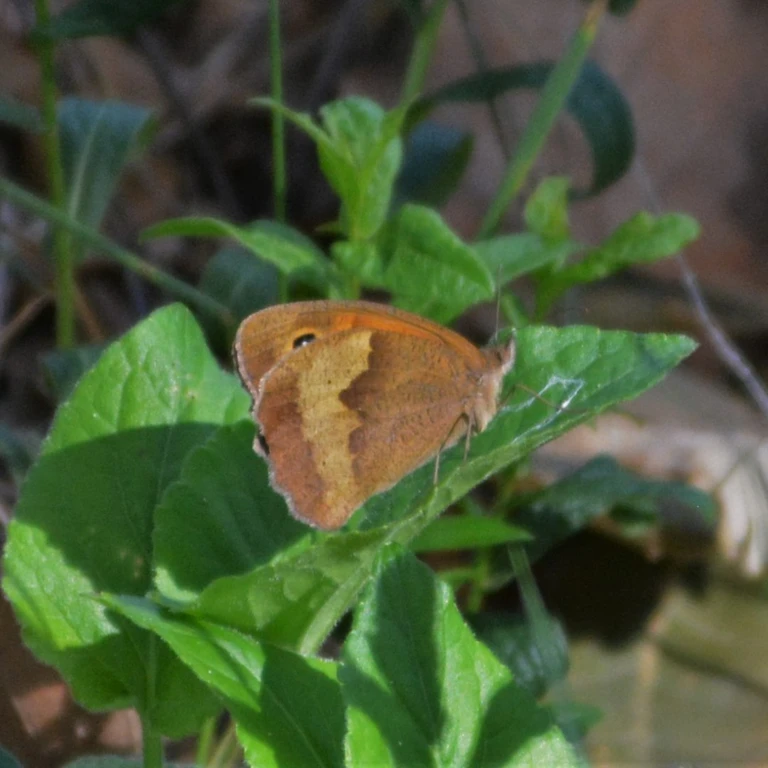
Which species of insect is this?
Maniola jurtina
